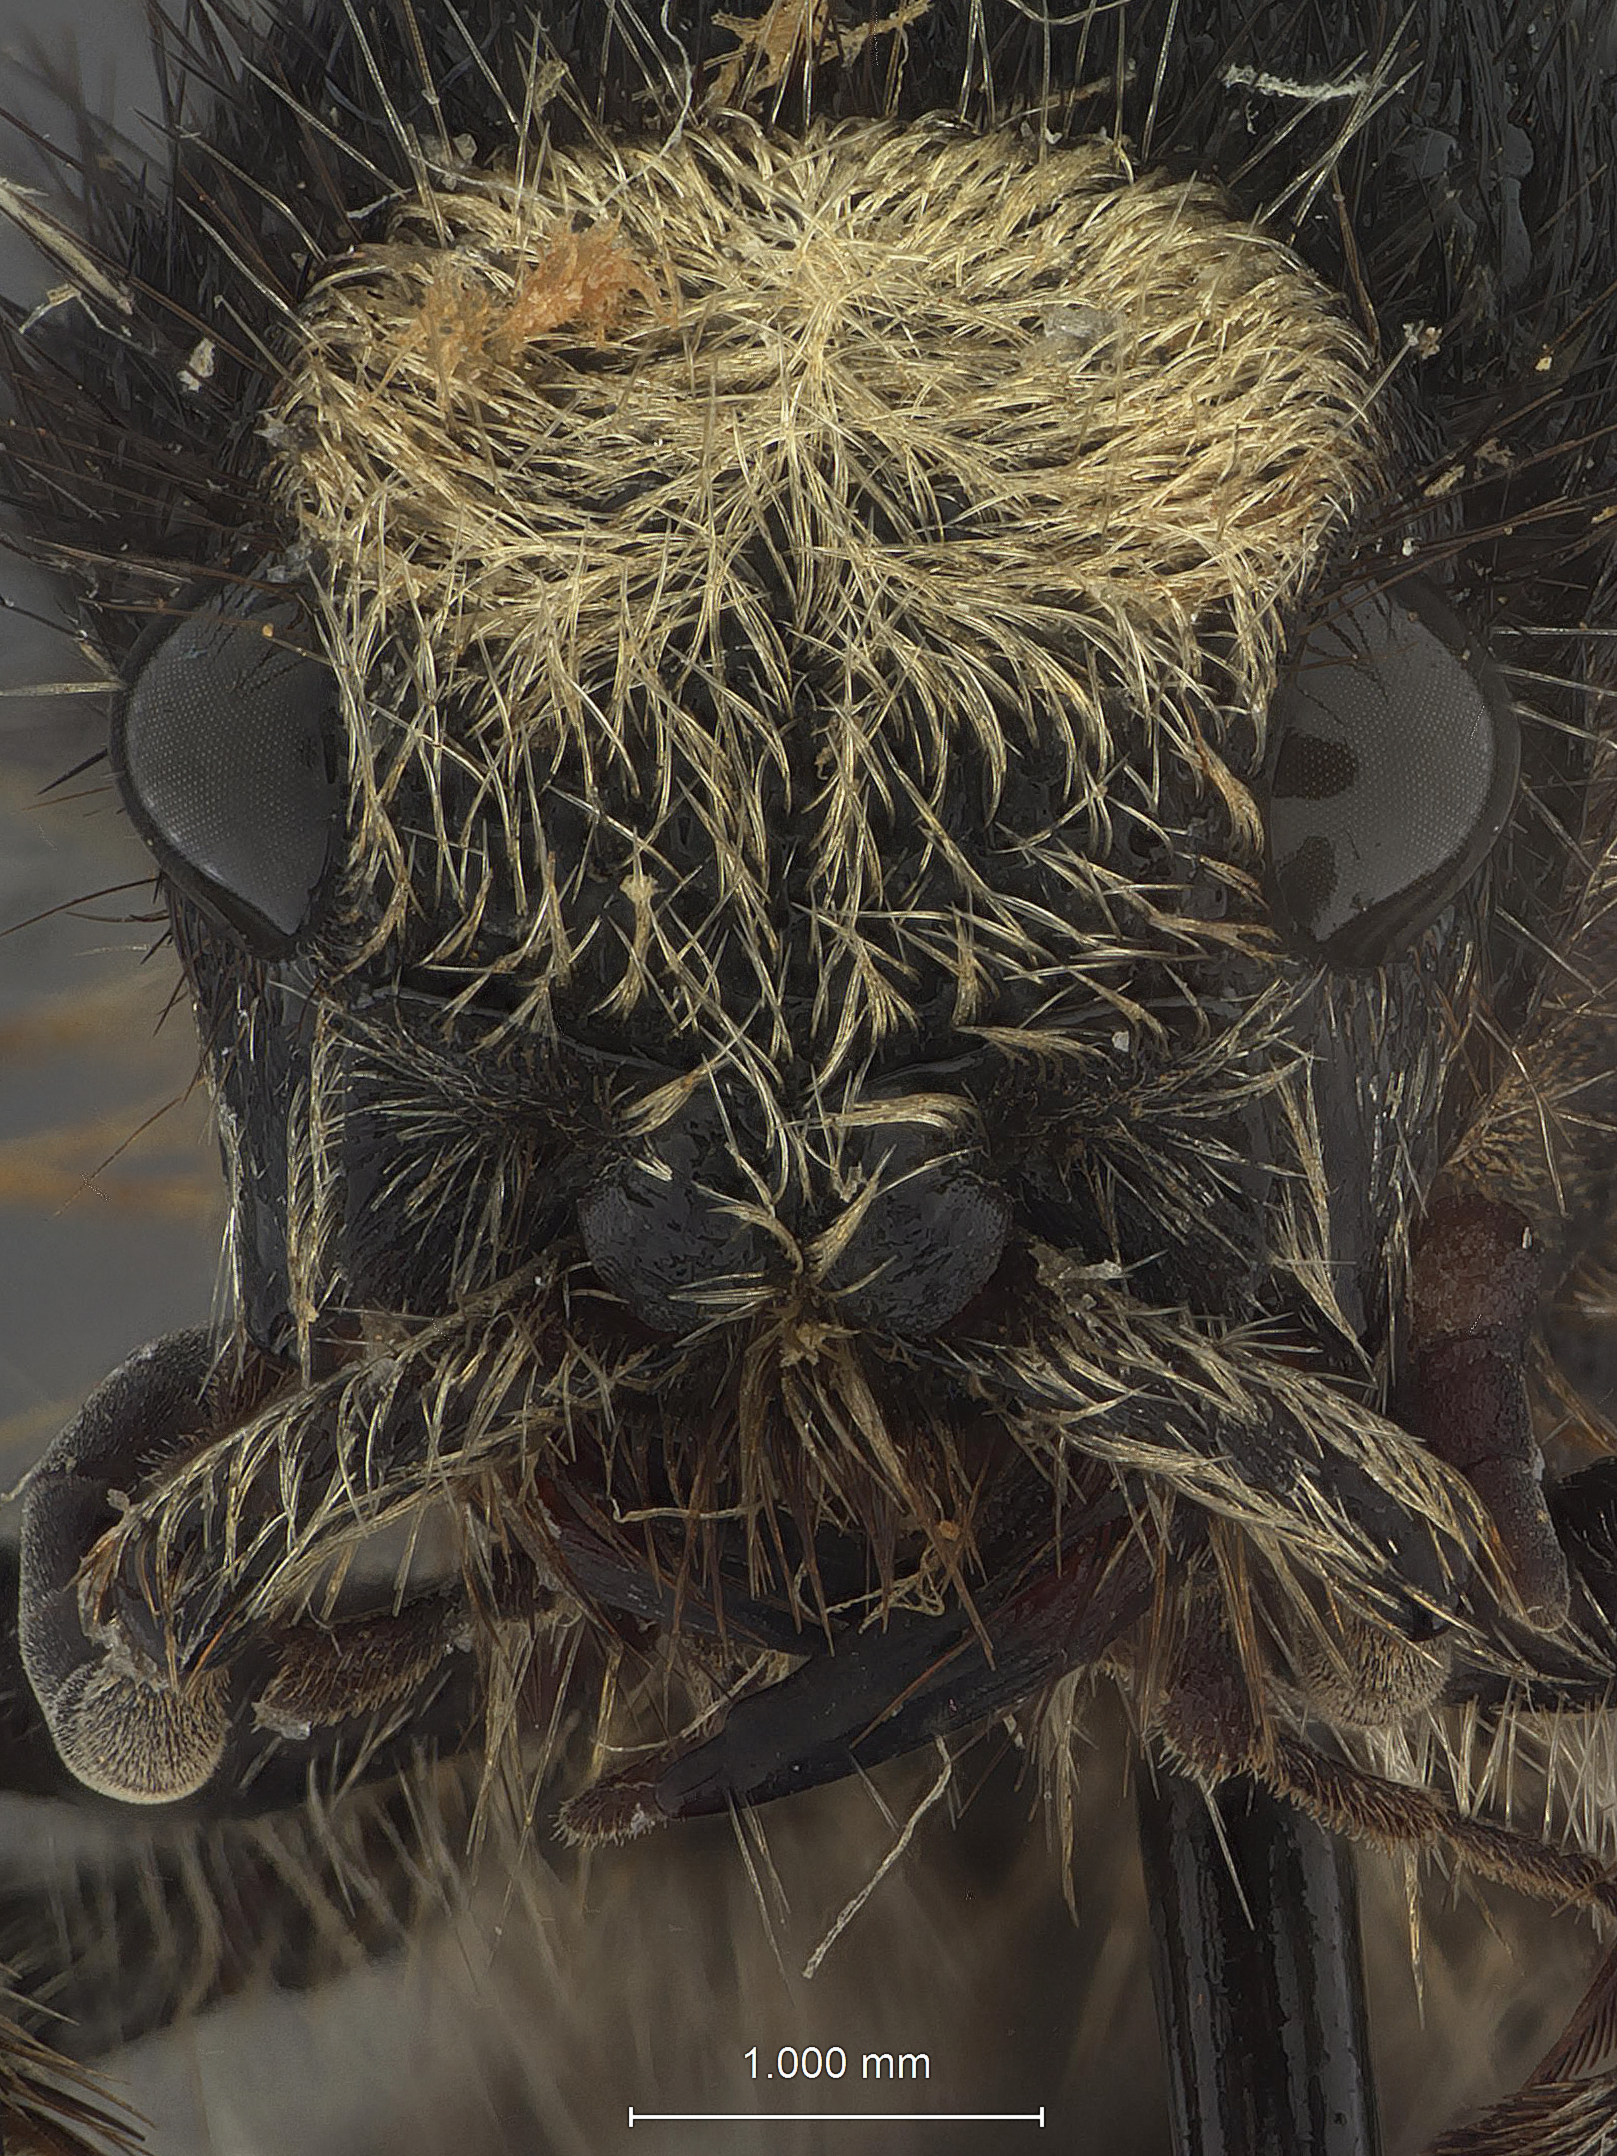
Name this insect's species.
Sphaerophthalma salaverensis
